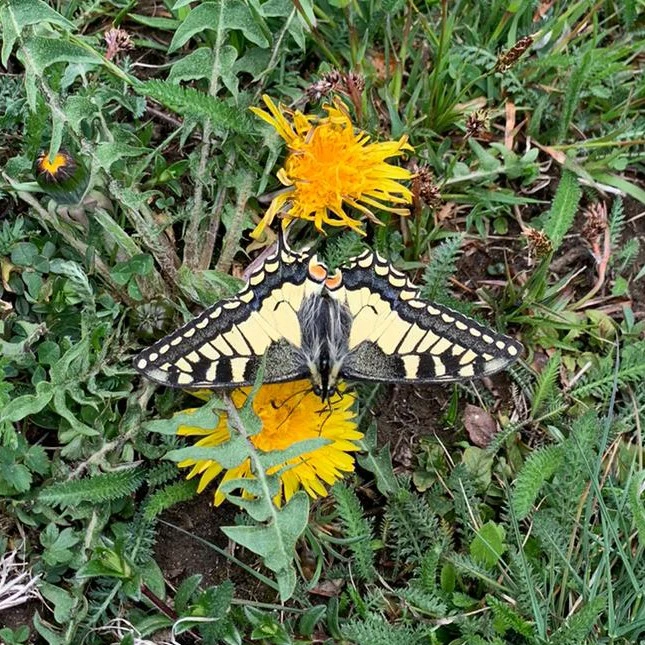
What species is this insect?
Papilio machaon
